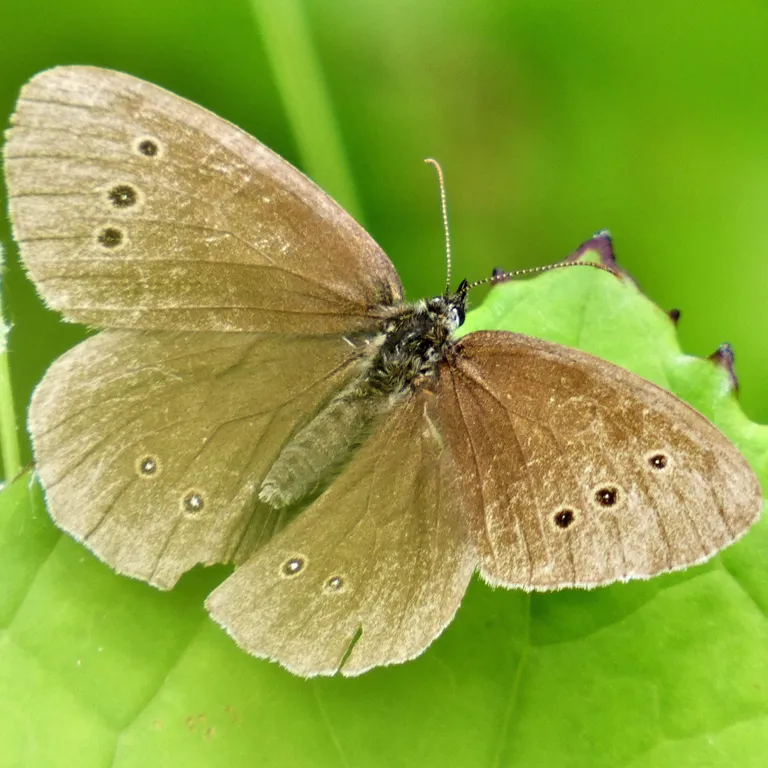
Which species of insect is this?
Aphantopus hyperantus
